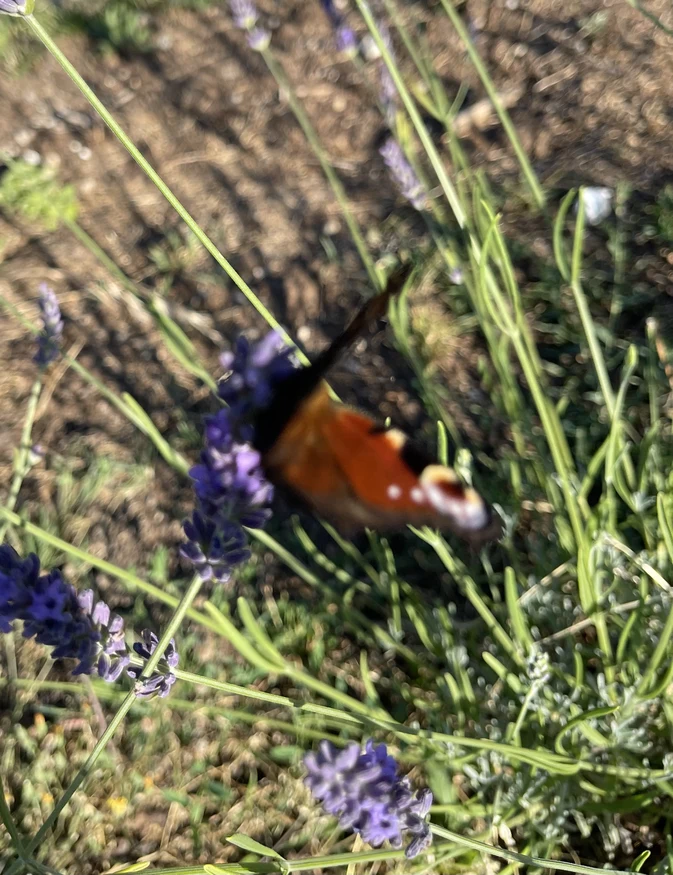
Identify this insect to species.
Aglais io
